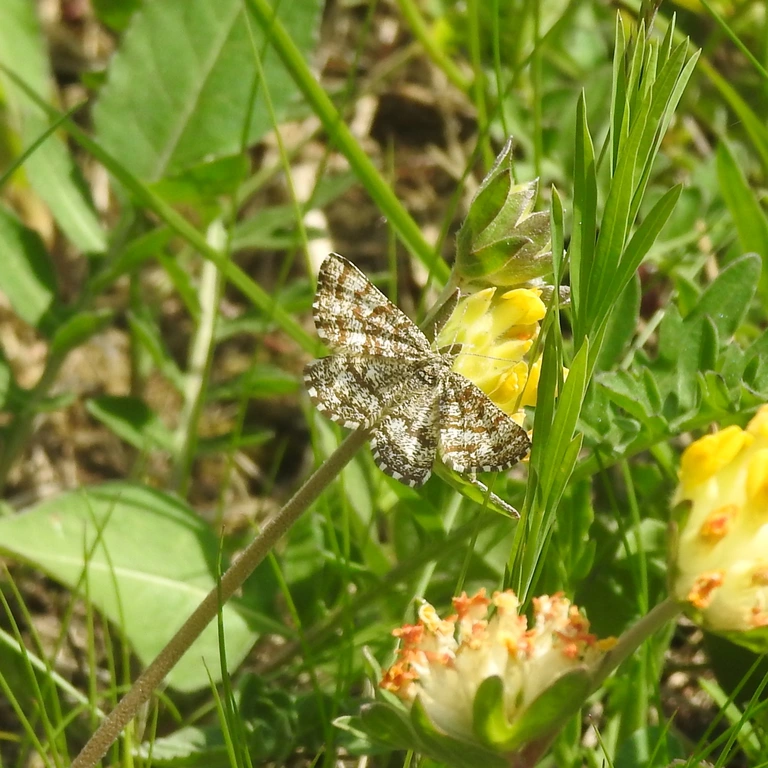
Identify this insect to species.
Ematurga atomaria
